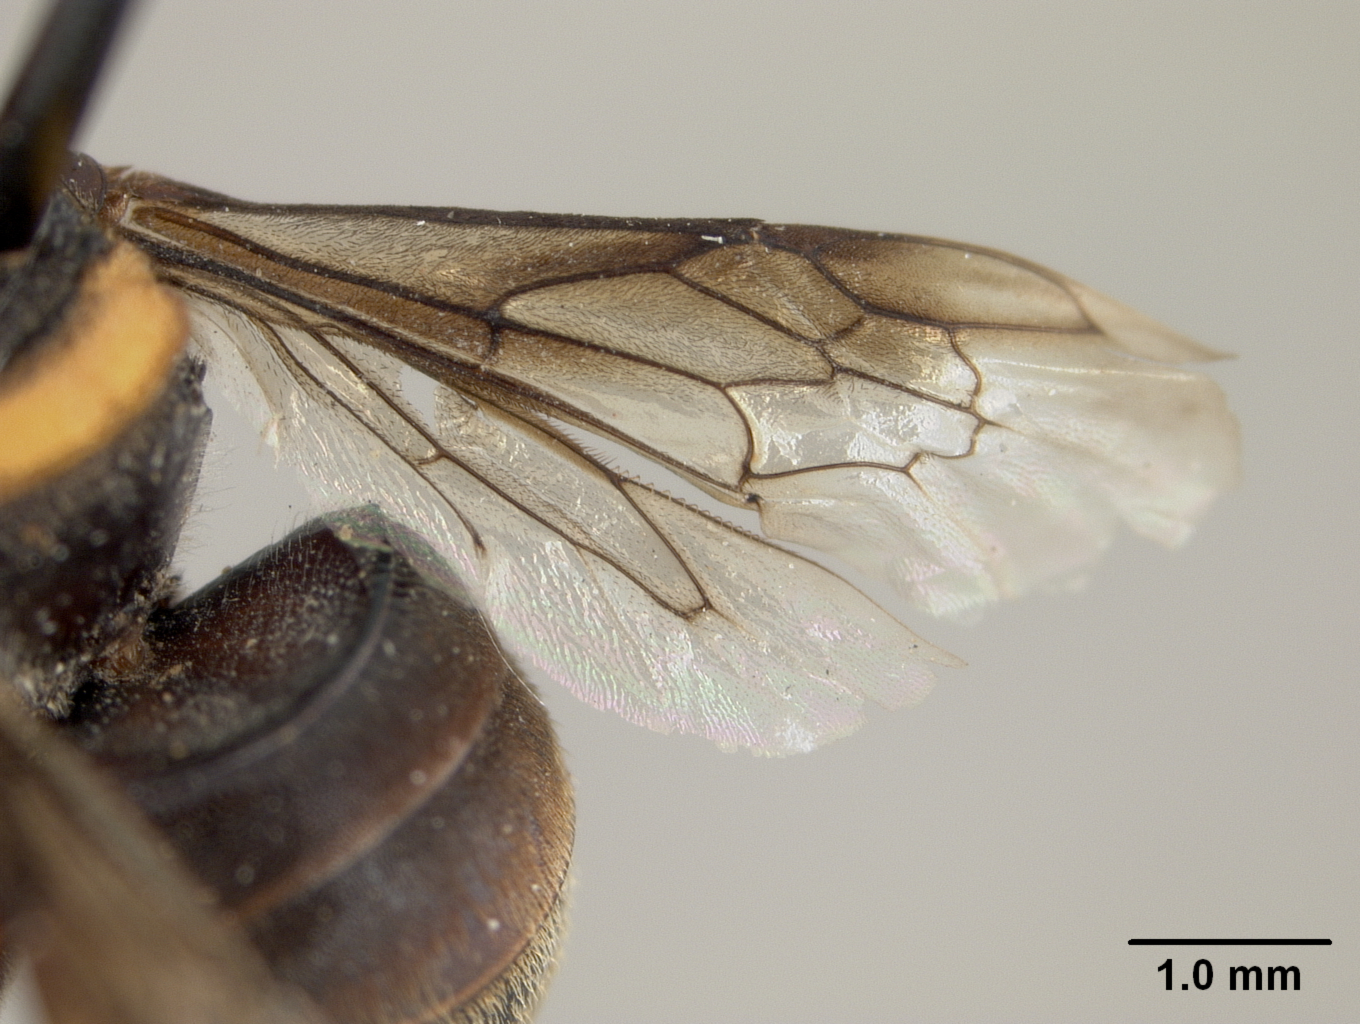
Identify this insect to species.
Dianthidium nitidipes
